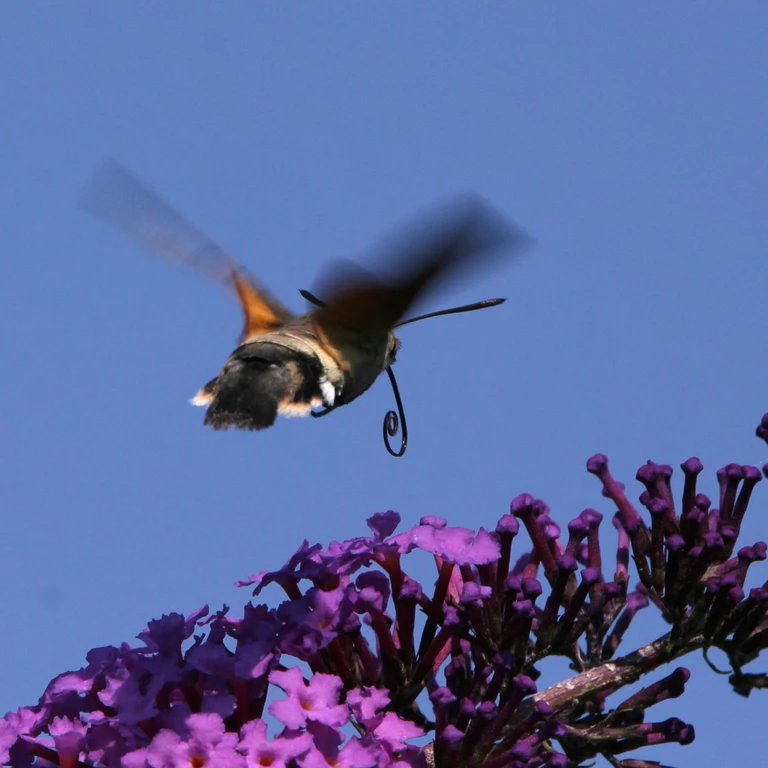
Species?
Macroglossum stellatarum
